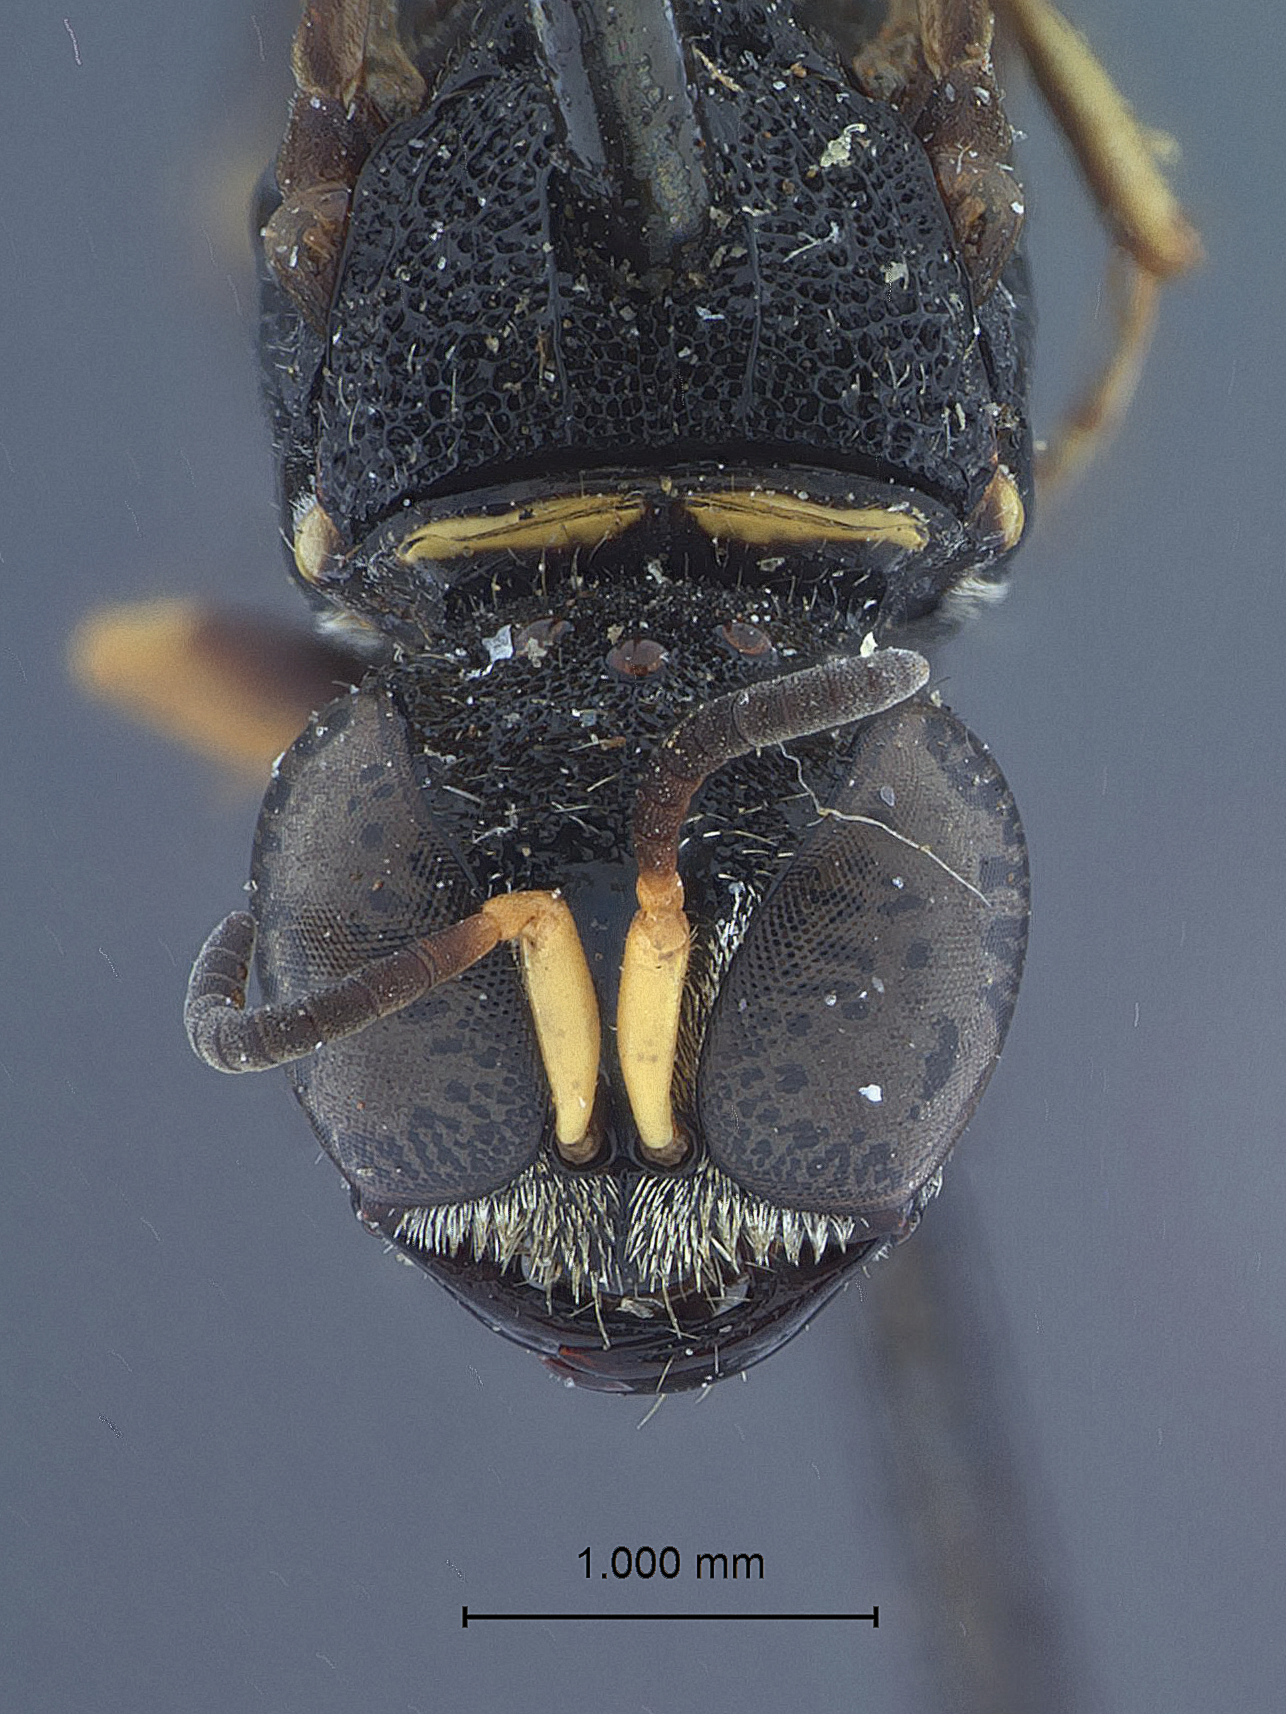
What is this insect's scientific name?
Crabro schwarzi
